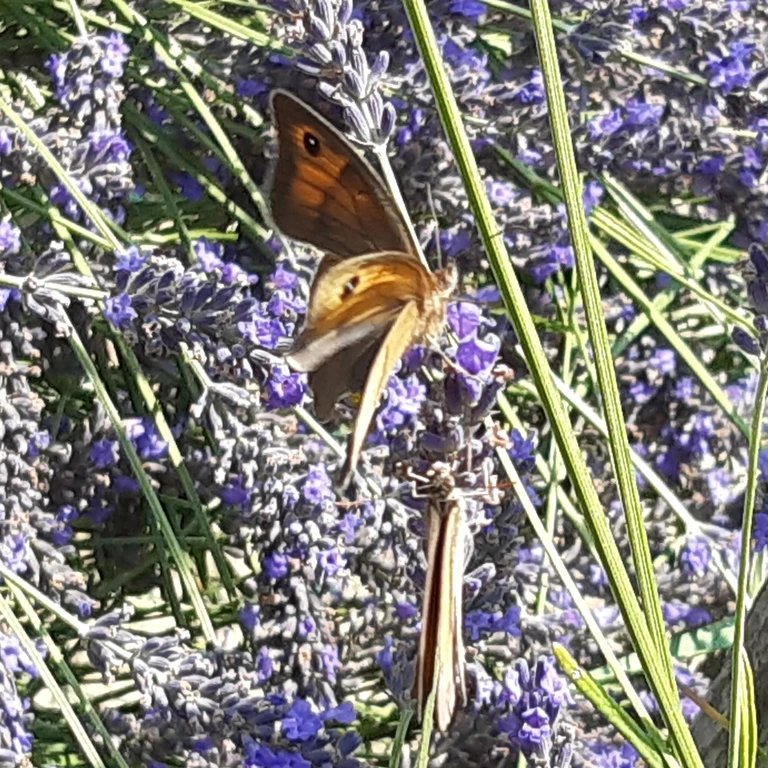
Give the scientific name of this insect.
Maniola jurtina
